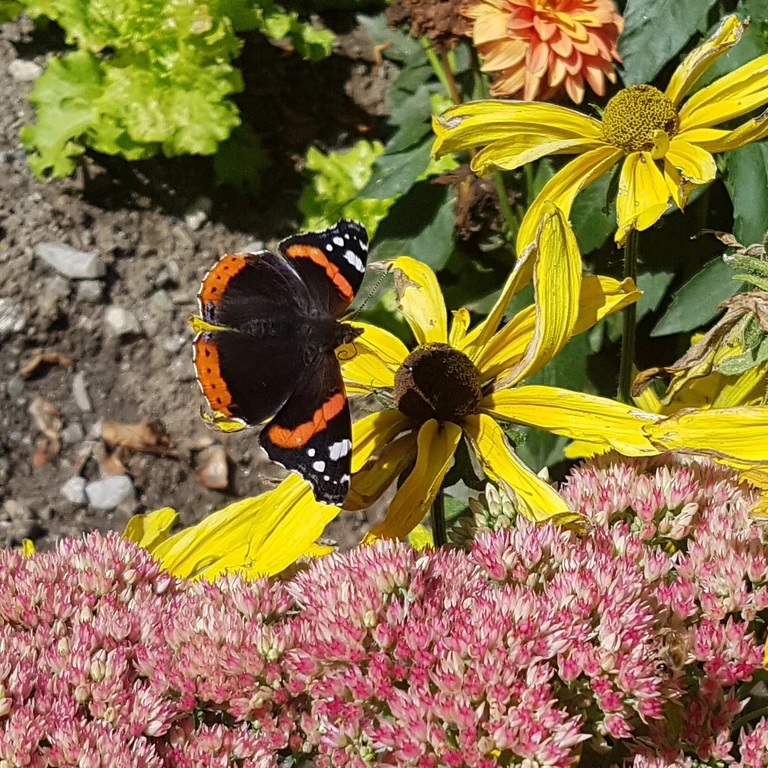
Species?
Vanessa atalanta
